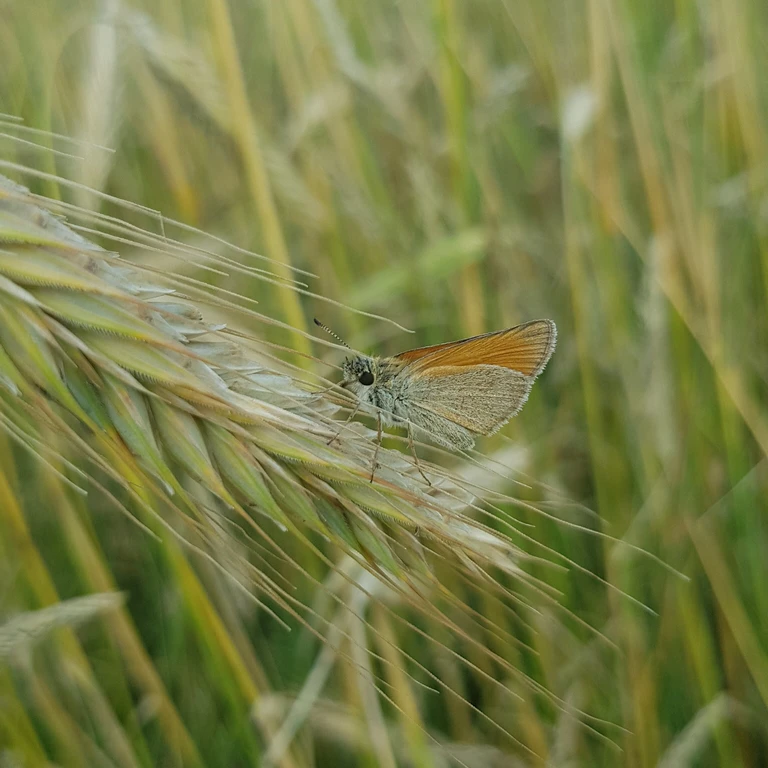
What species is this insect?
Thymelicus lineola
